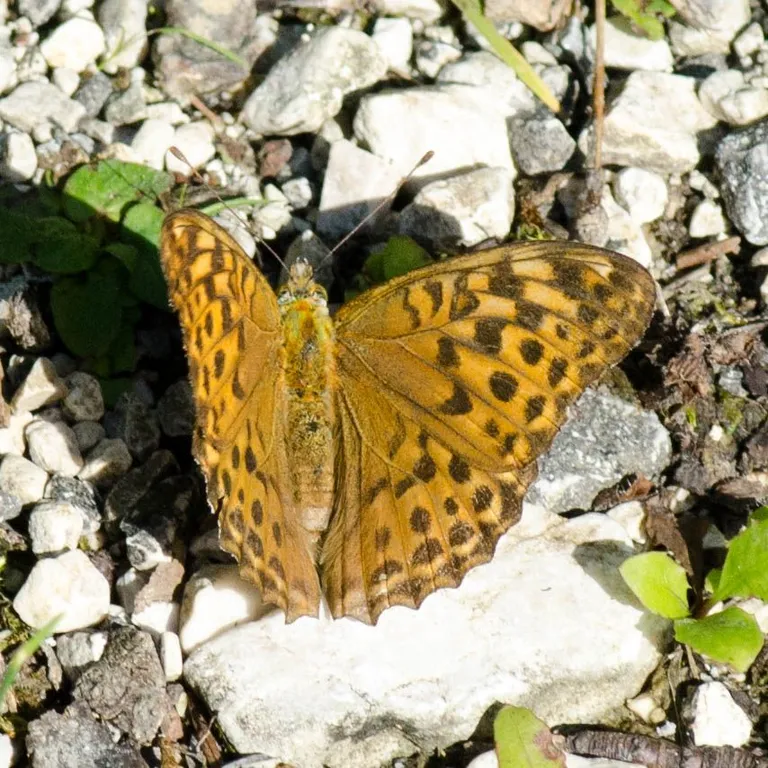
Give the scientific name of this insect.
Argynnis paphia
